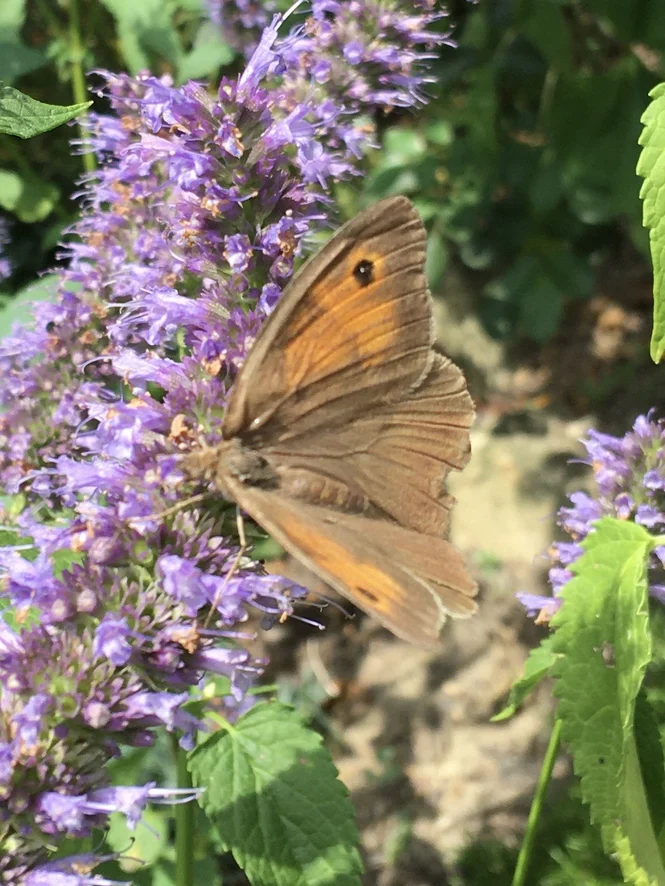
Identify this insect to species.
Maniola jurtina
